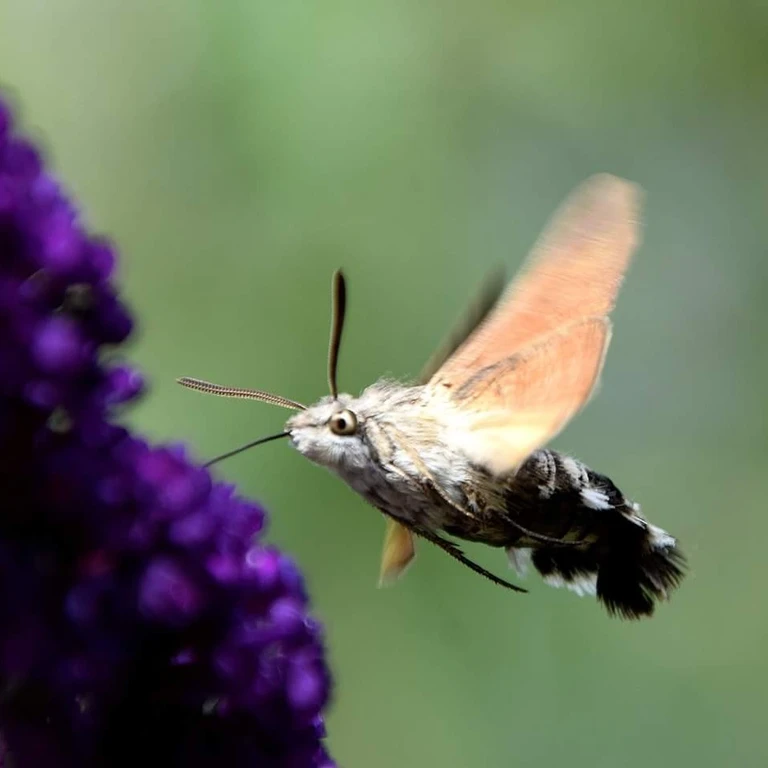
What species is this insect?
Macroglossum stellatarum
